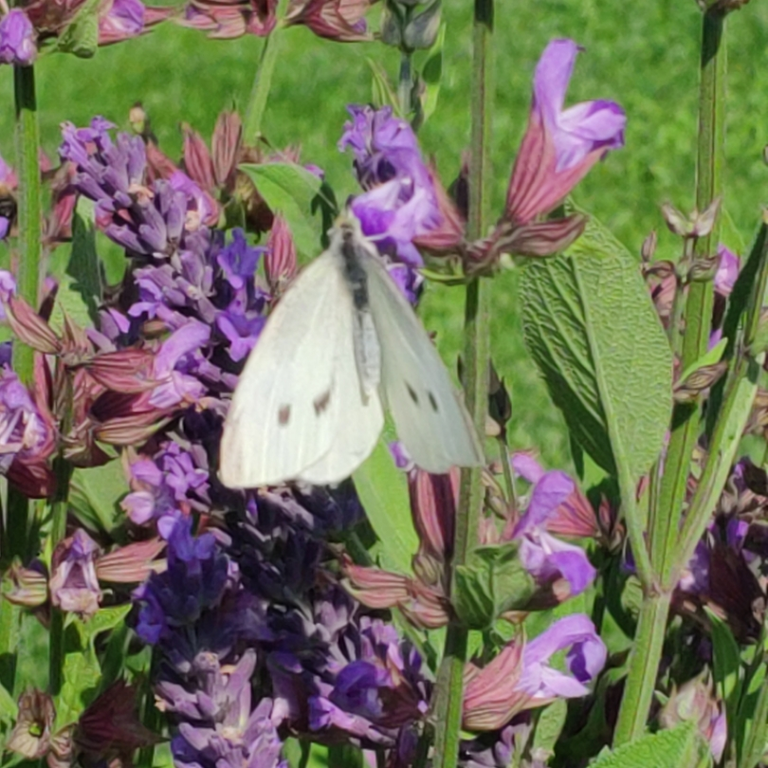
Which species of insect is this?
Pieris rapae
